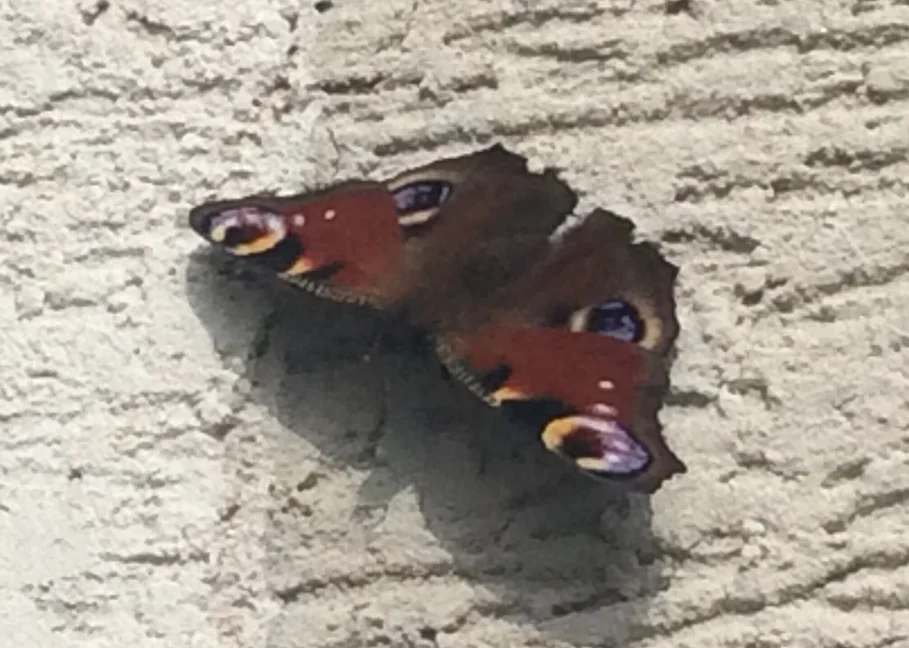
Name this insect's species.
Aglais io
